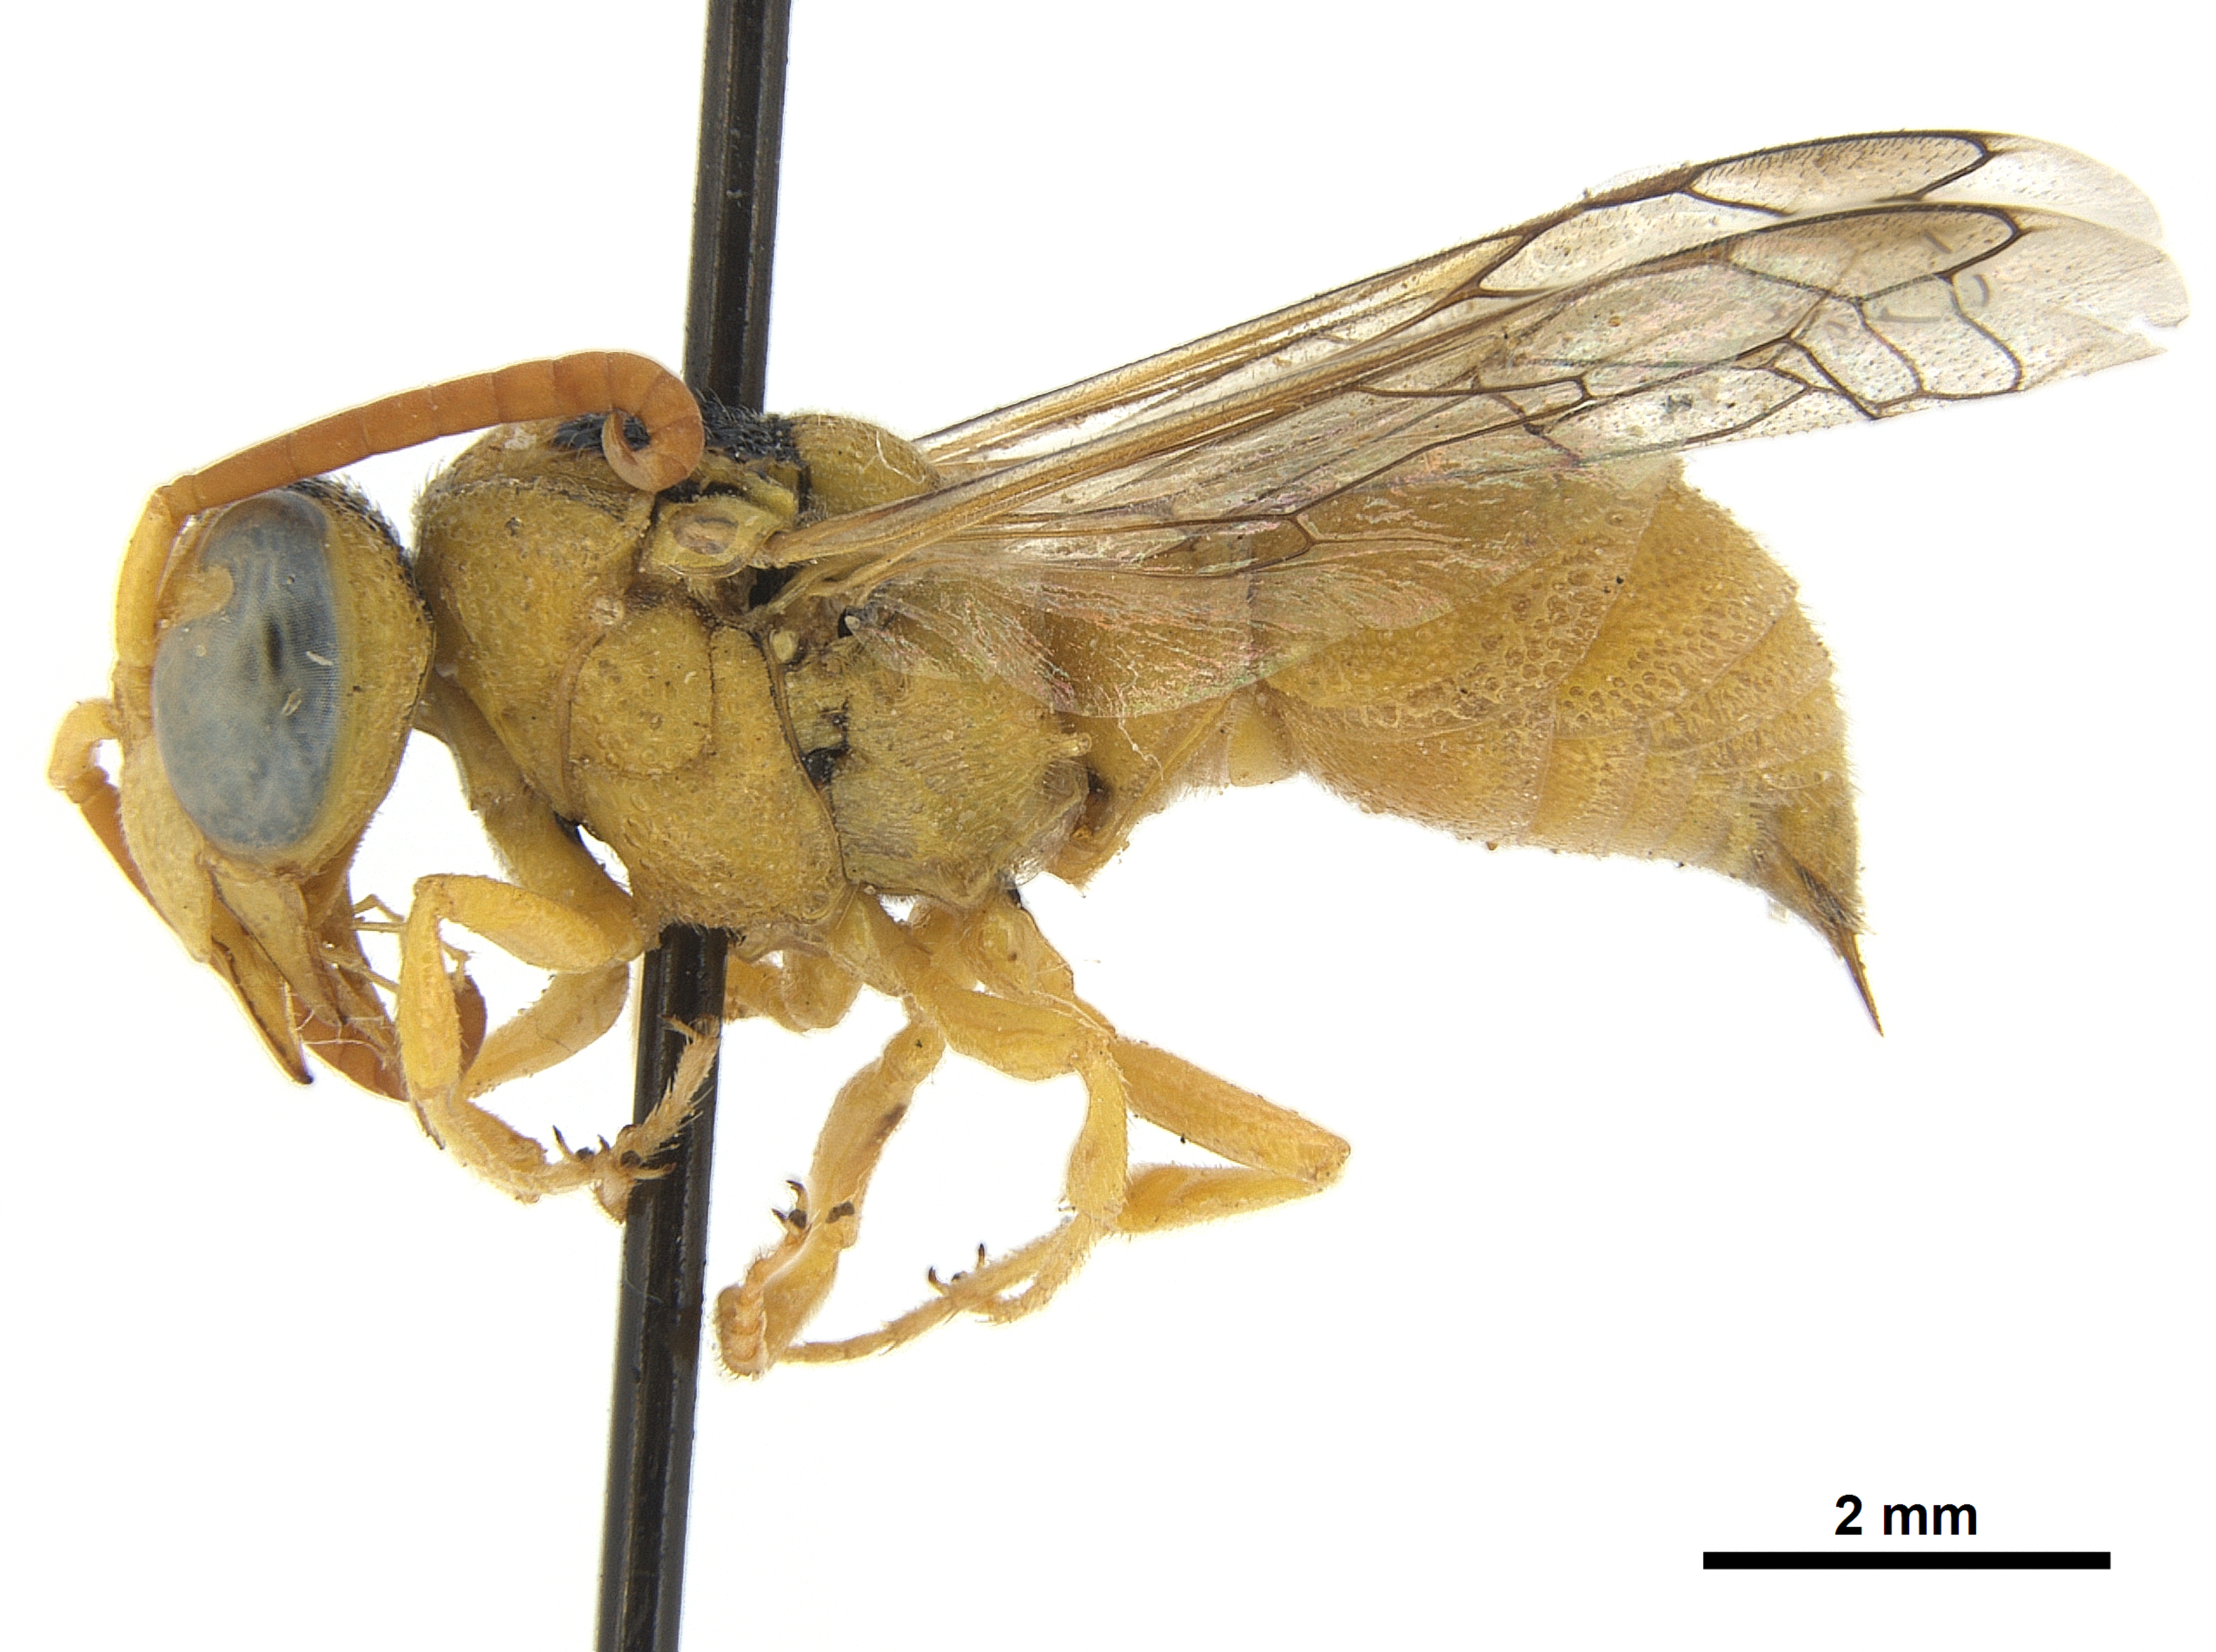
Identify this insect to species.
Chlorodynerus chloroticus
